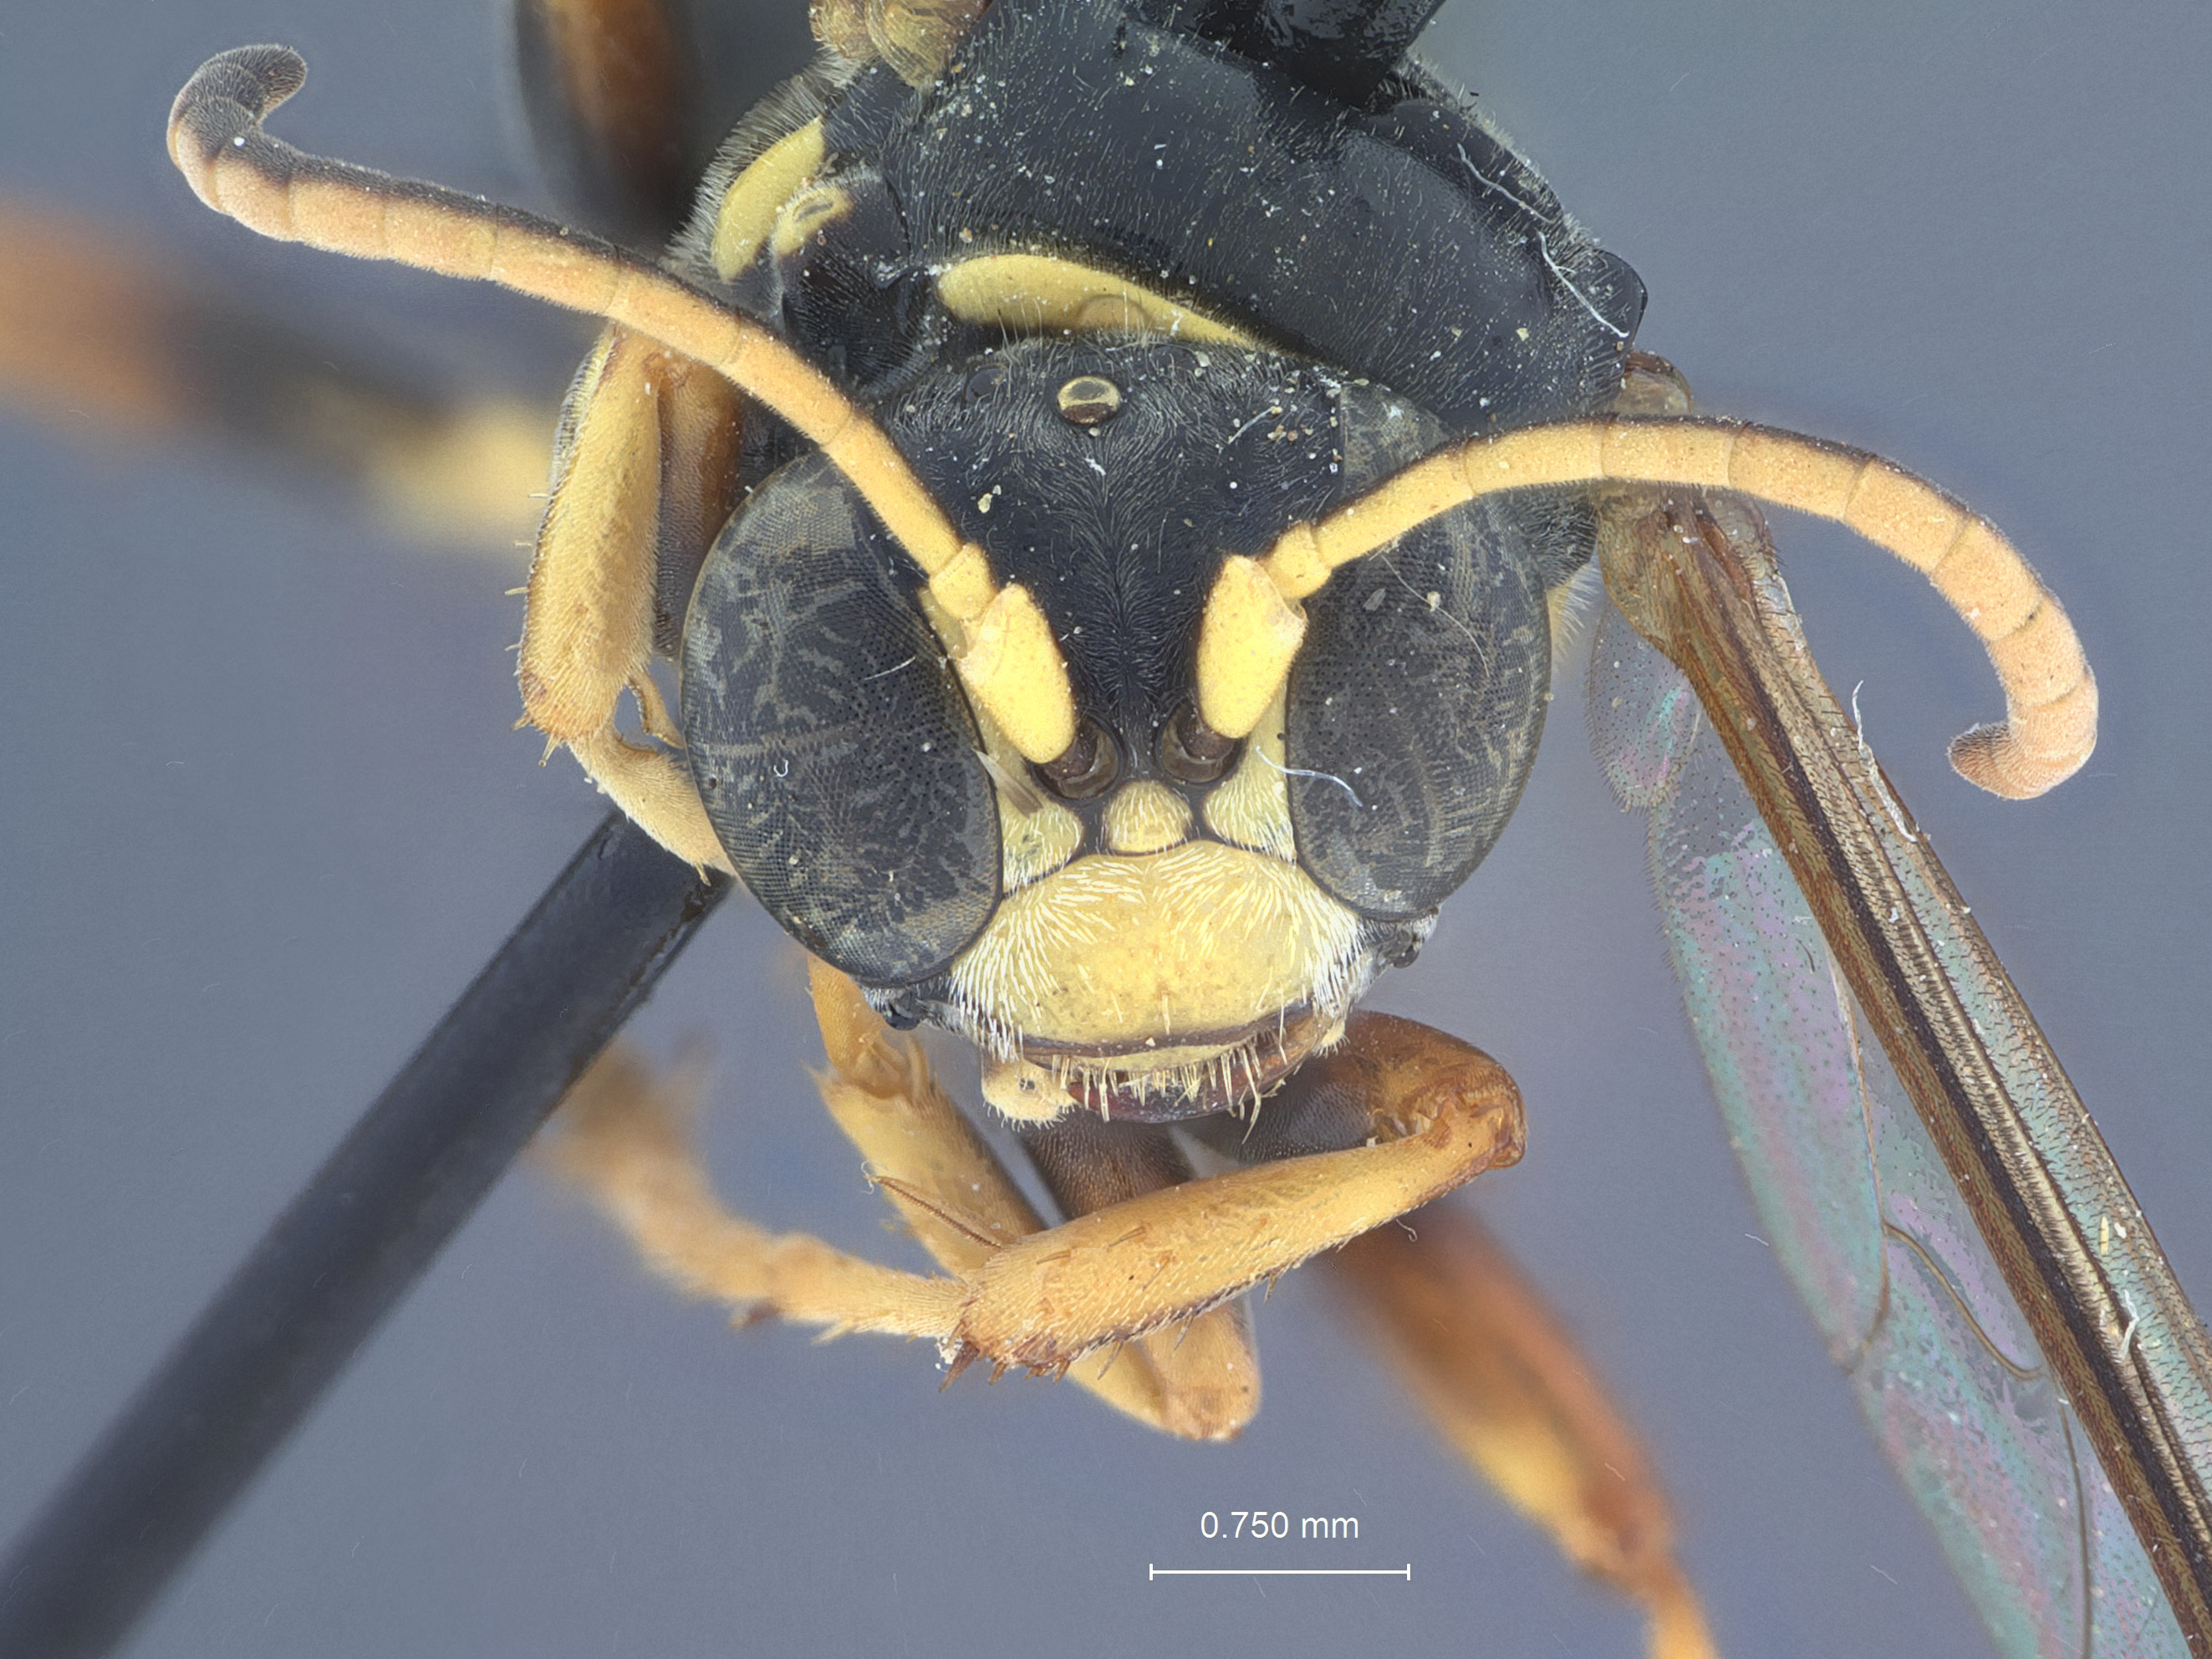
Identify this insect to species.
Gorytes deceptor
